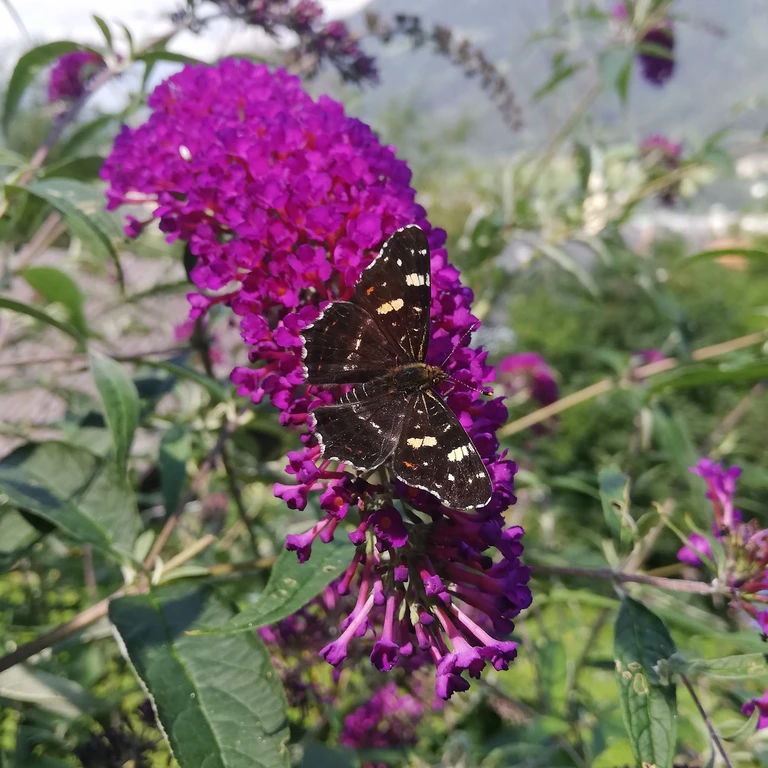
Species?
Araschnia levana
